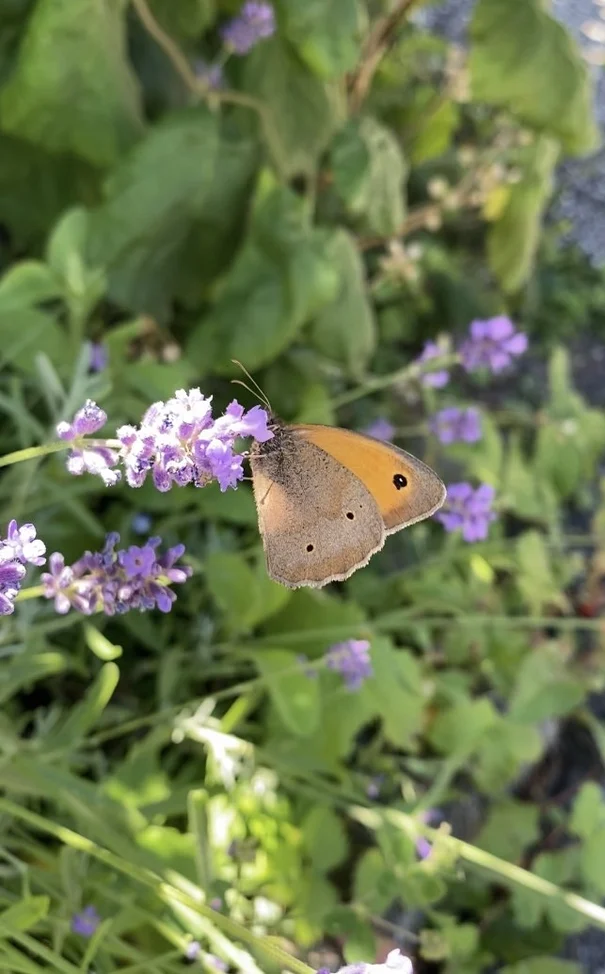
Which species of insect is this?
Maniola jurtina
